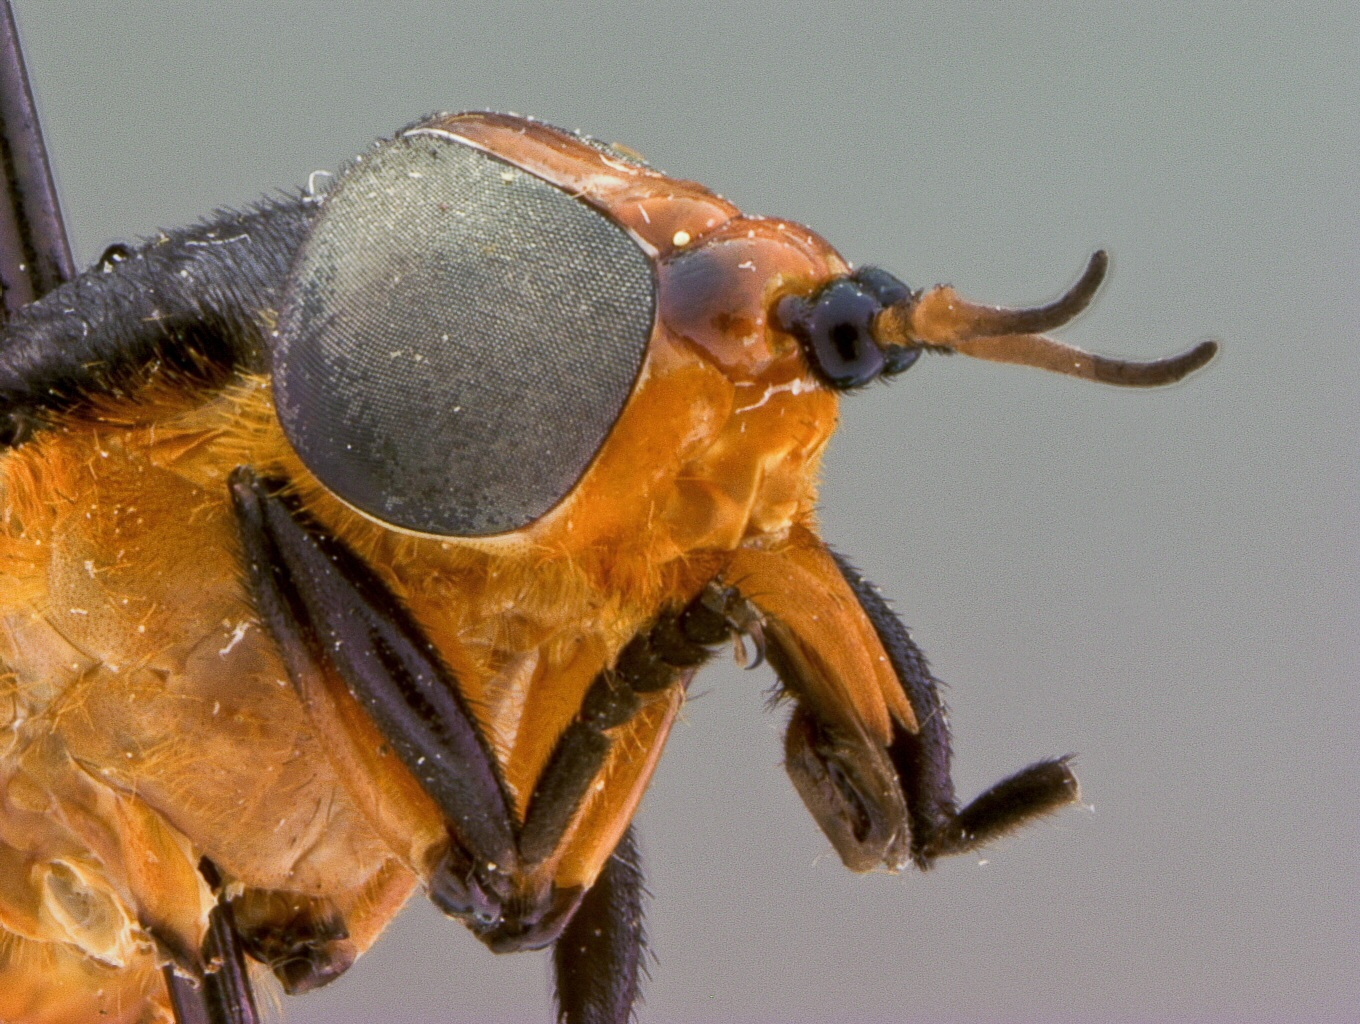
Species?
Bolbodimyia philipi
